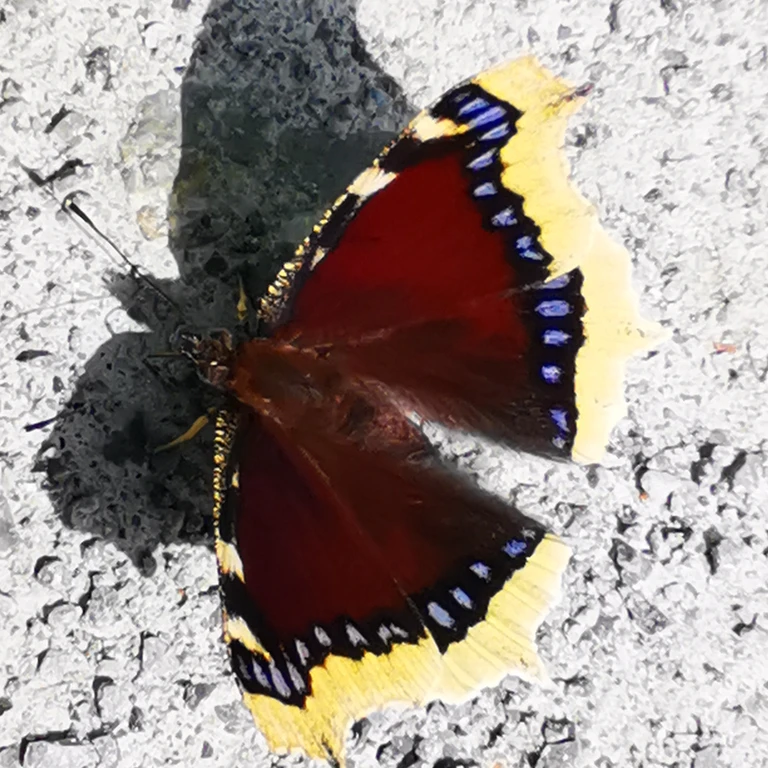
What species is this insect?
Nymphalis antiopa
